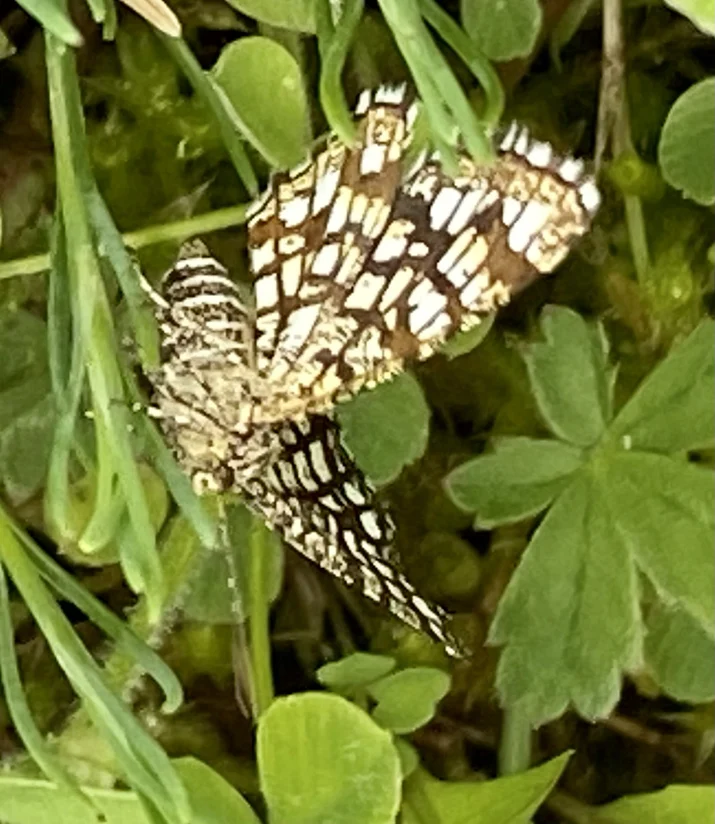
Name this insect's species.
Chiasmia clathrata
